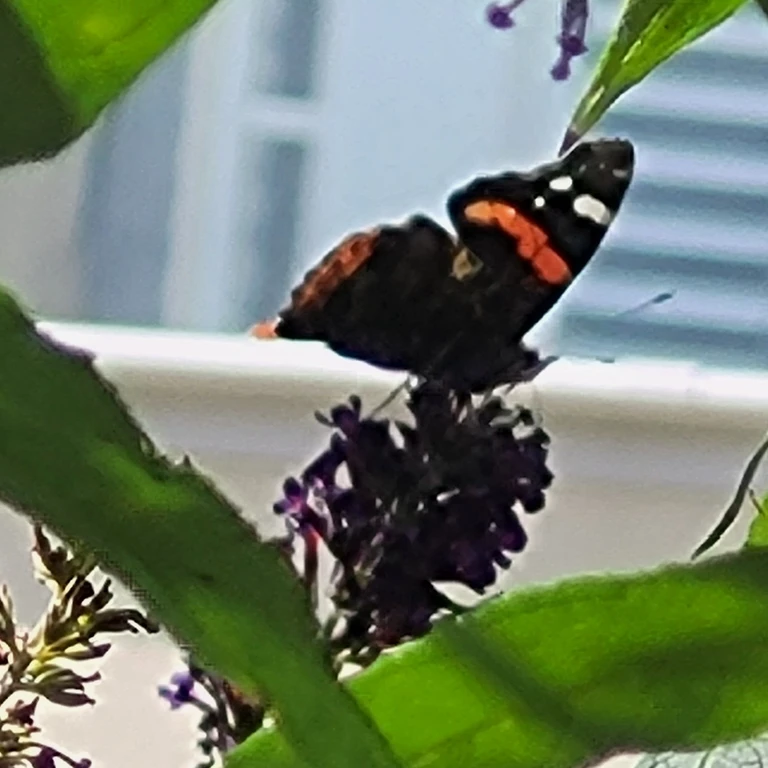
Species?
Vanessa atalanta
